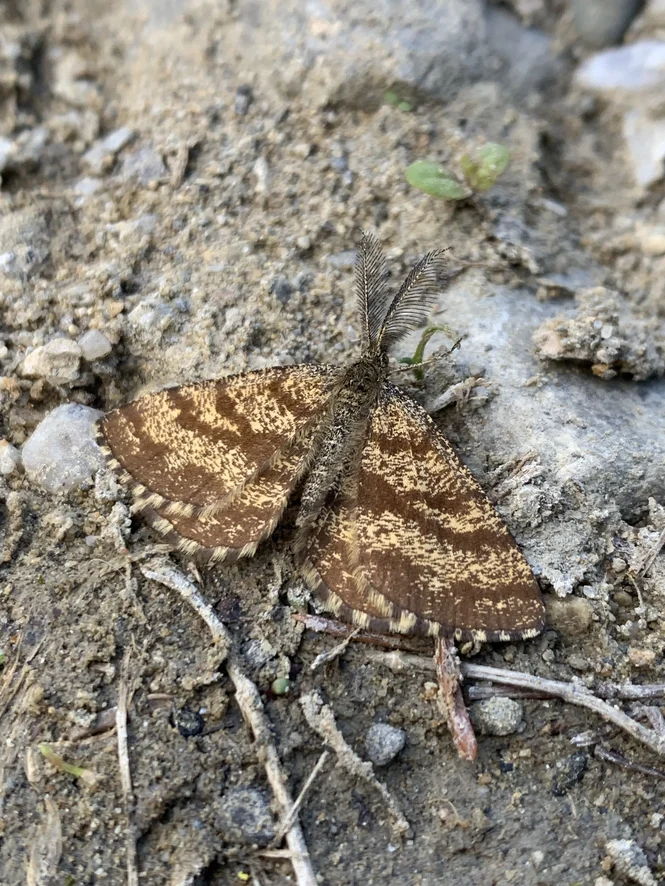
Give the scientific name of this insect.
Ematurga atomaria
